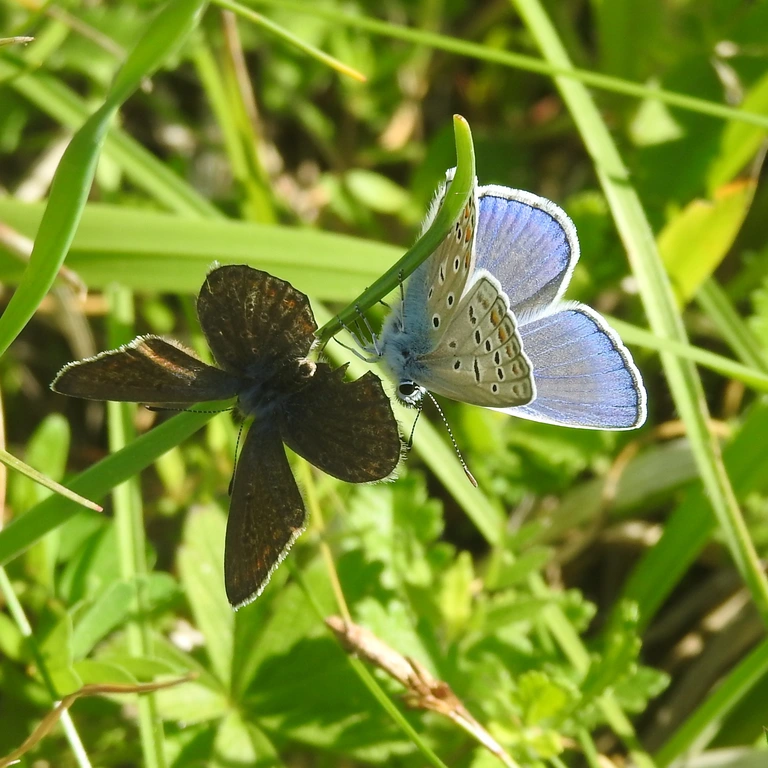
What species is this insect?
Polyommatus icarus
